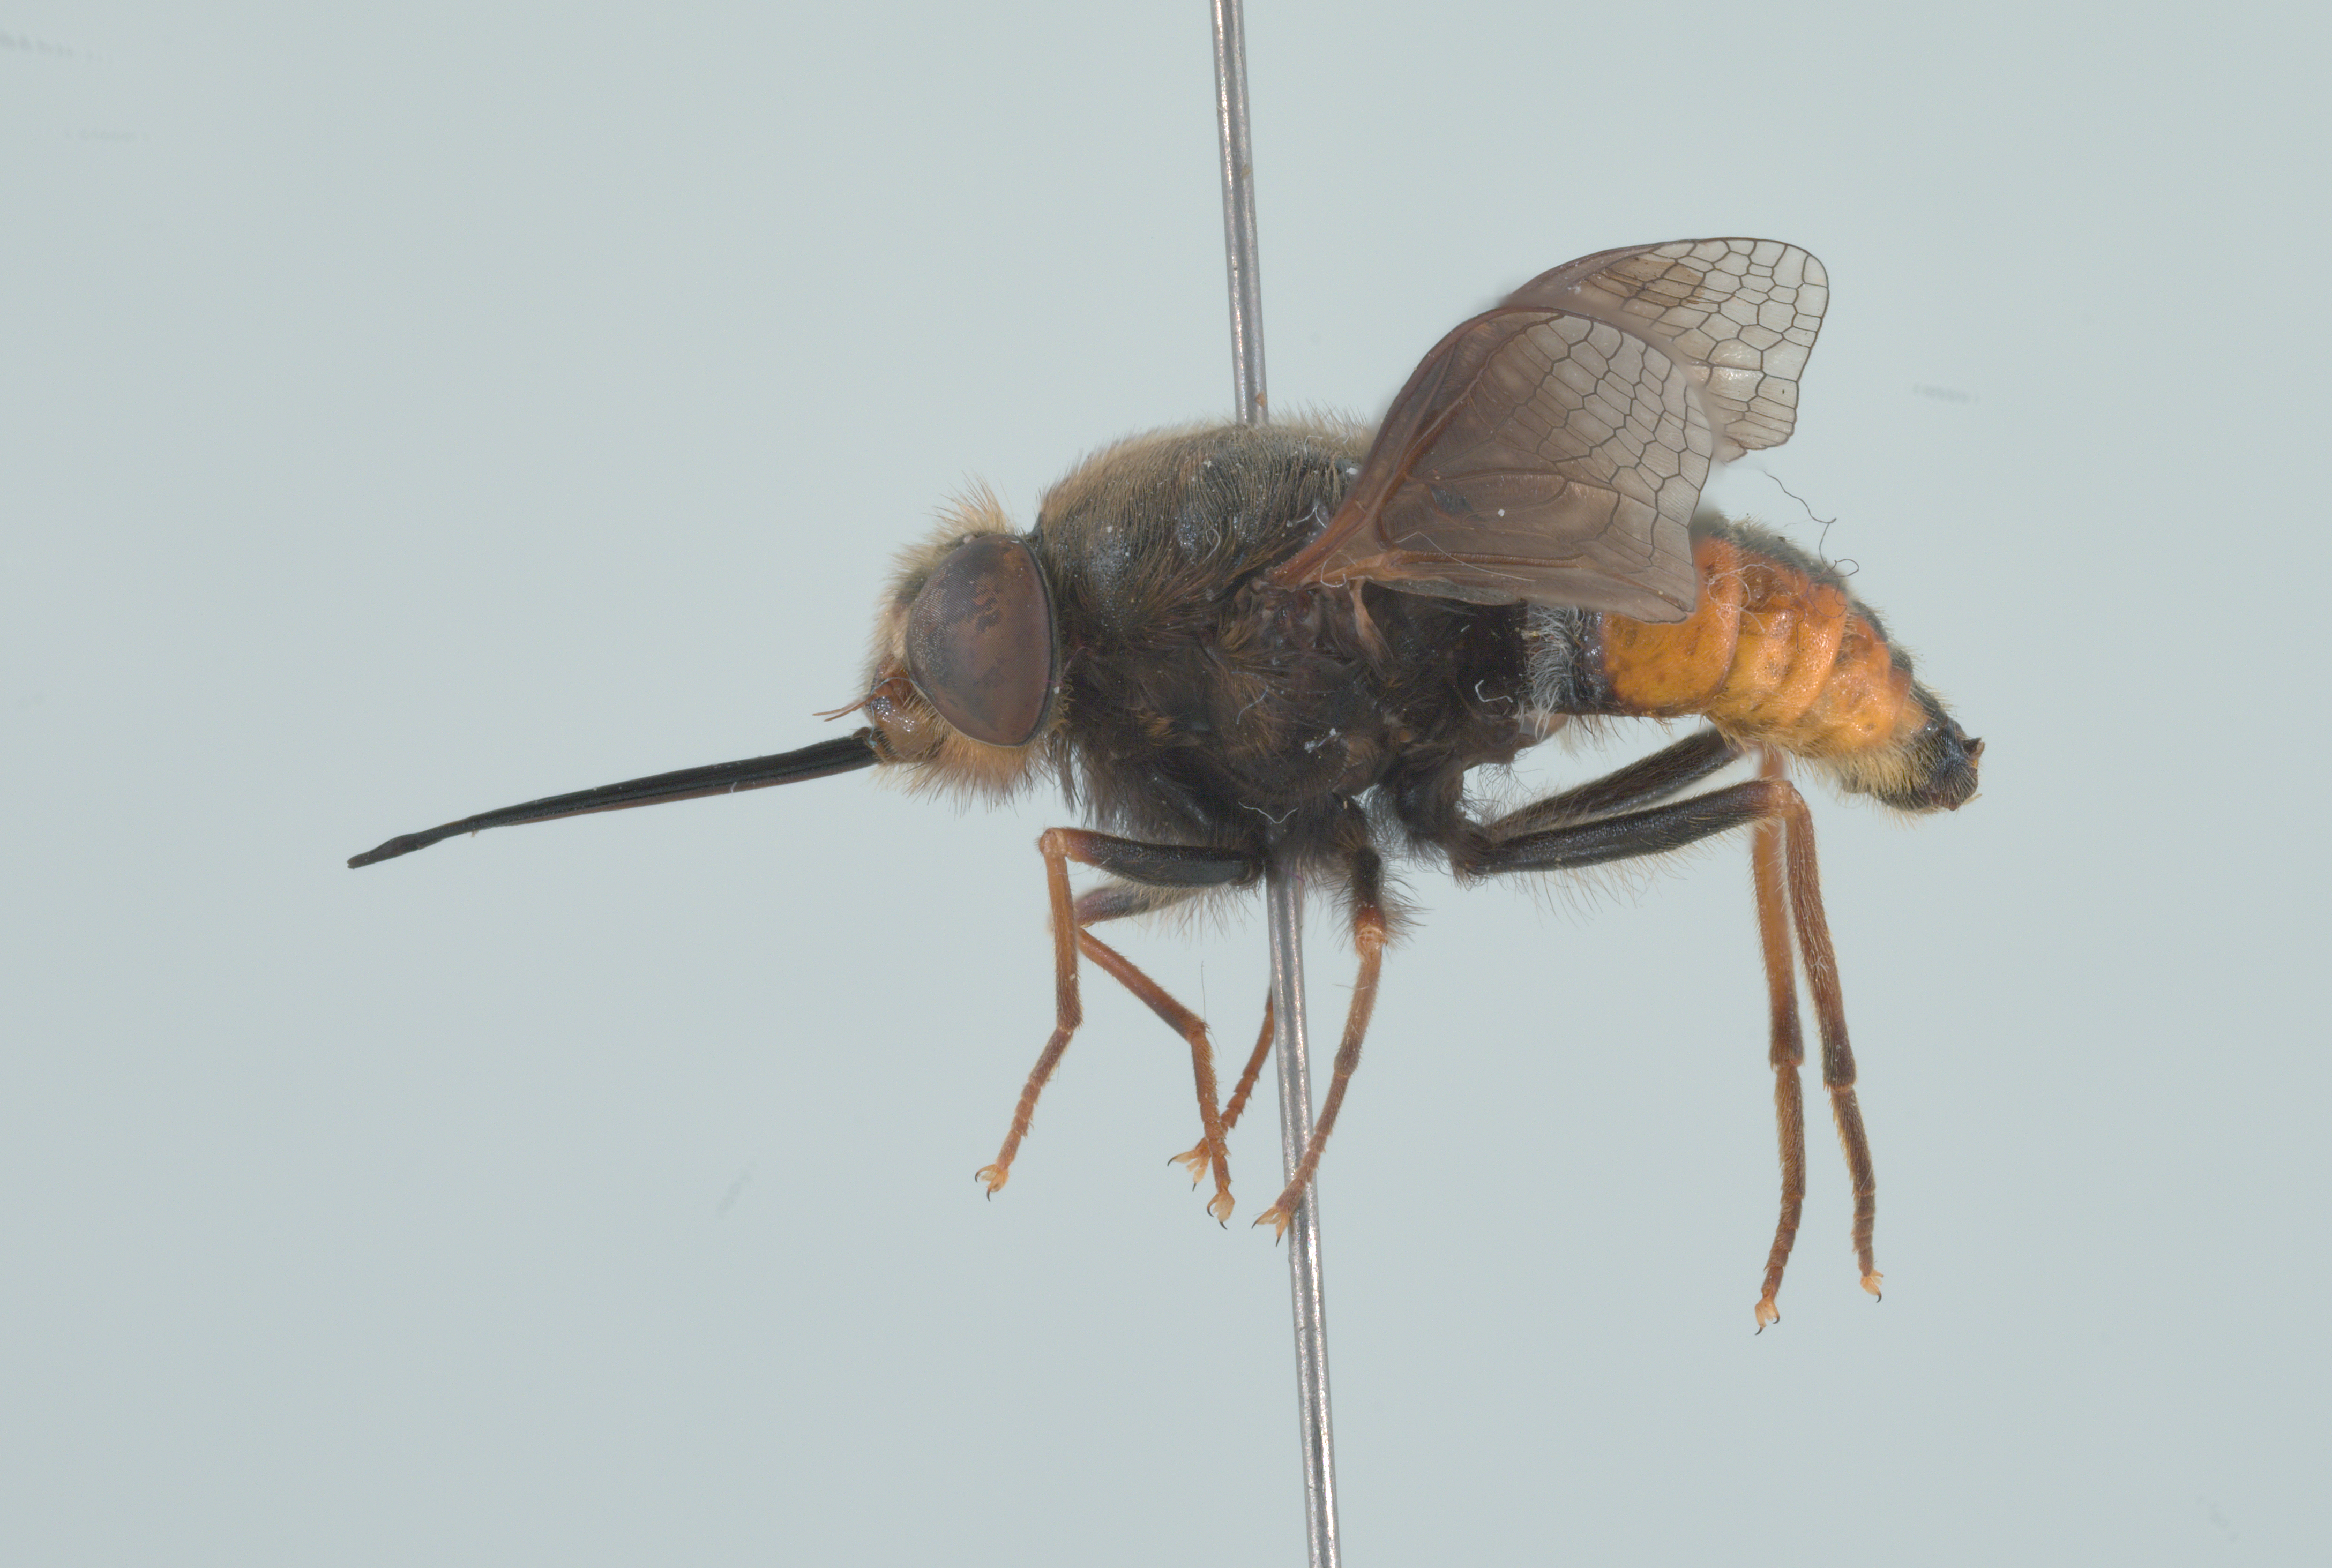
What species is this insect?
Nemestrinus perezii
